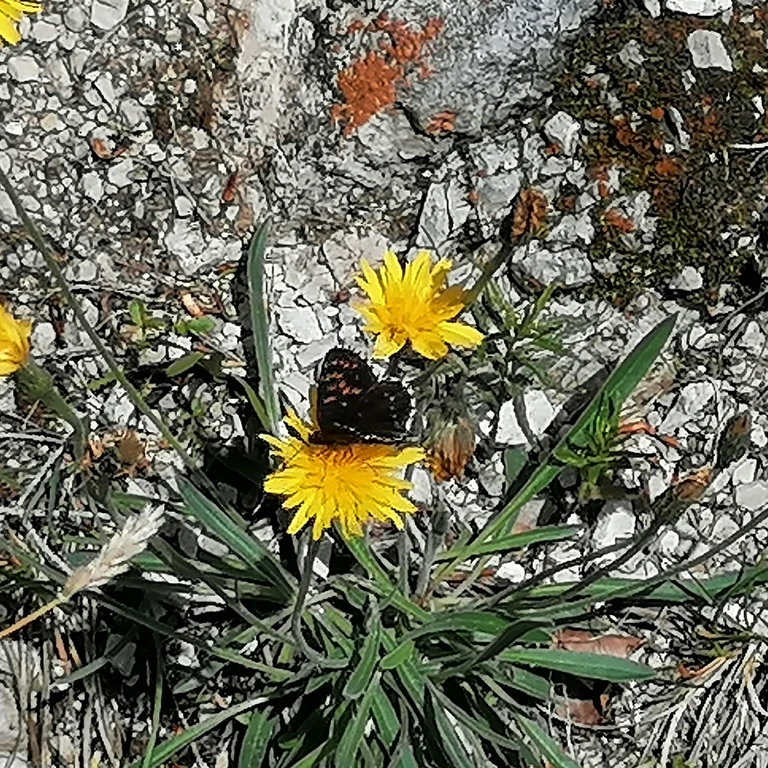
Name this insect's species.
Melitaea diamina
